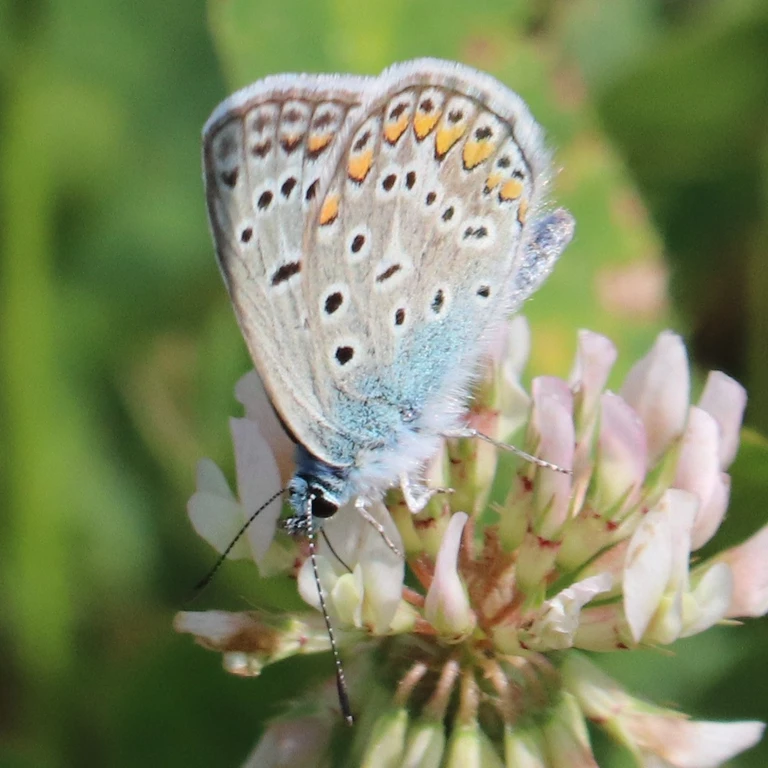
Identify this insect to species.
Polyommatus icarus
